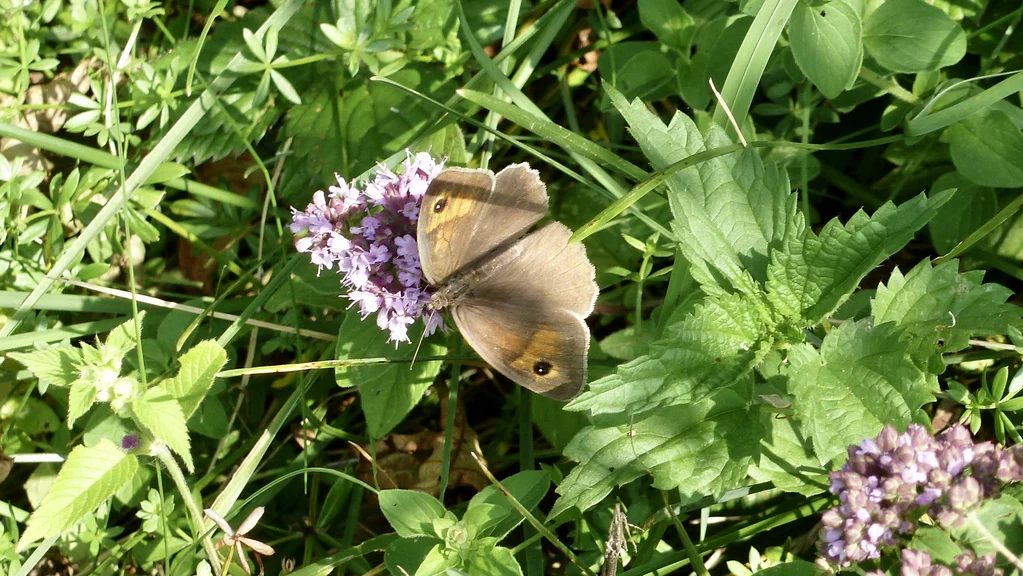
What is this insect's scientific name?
Maniola jurtina
